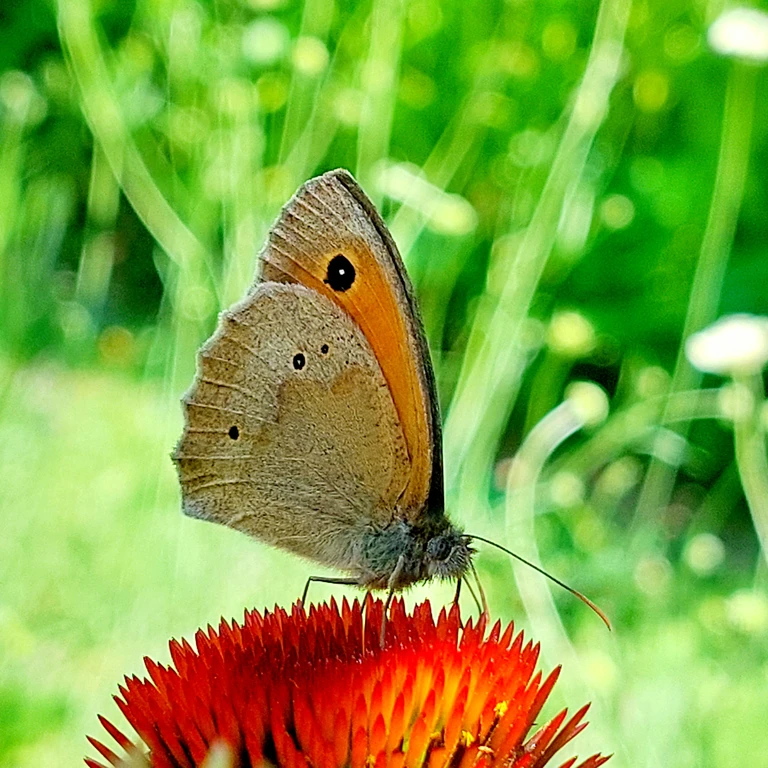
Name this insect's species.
Maniola jurtina
